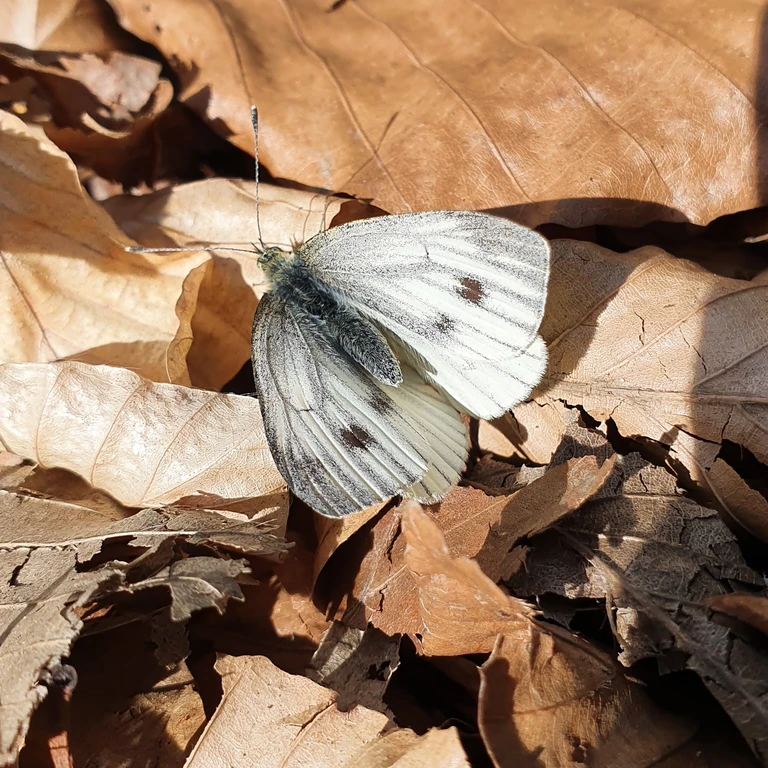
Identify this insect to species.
Pieris napi
